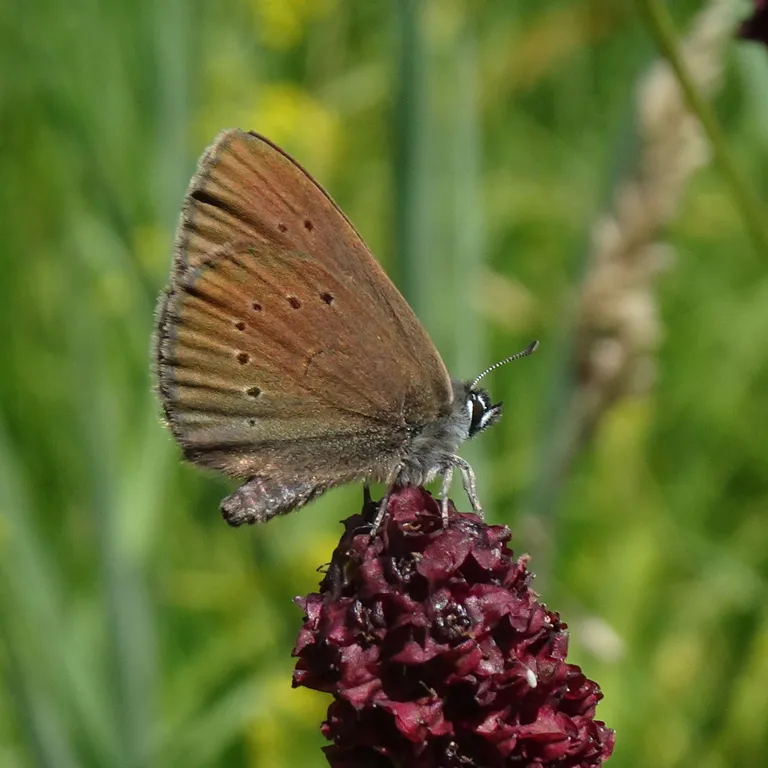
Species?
Phengaris nausithous (also Maculinea nausithous)
